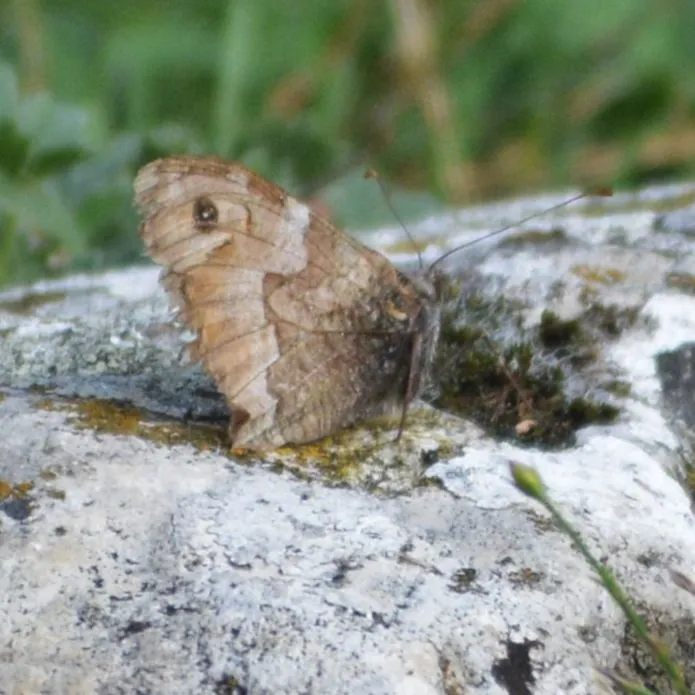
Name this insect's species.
Hipparchia semele
